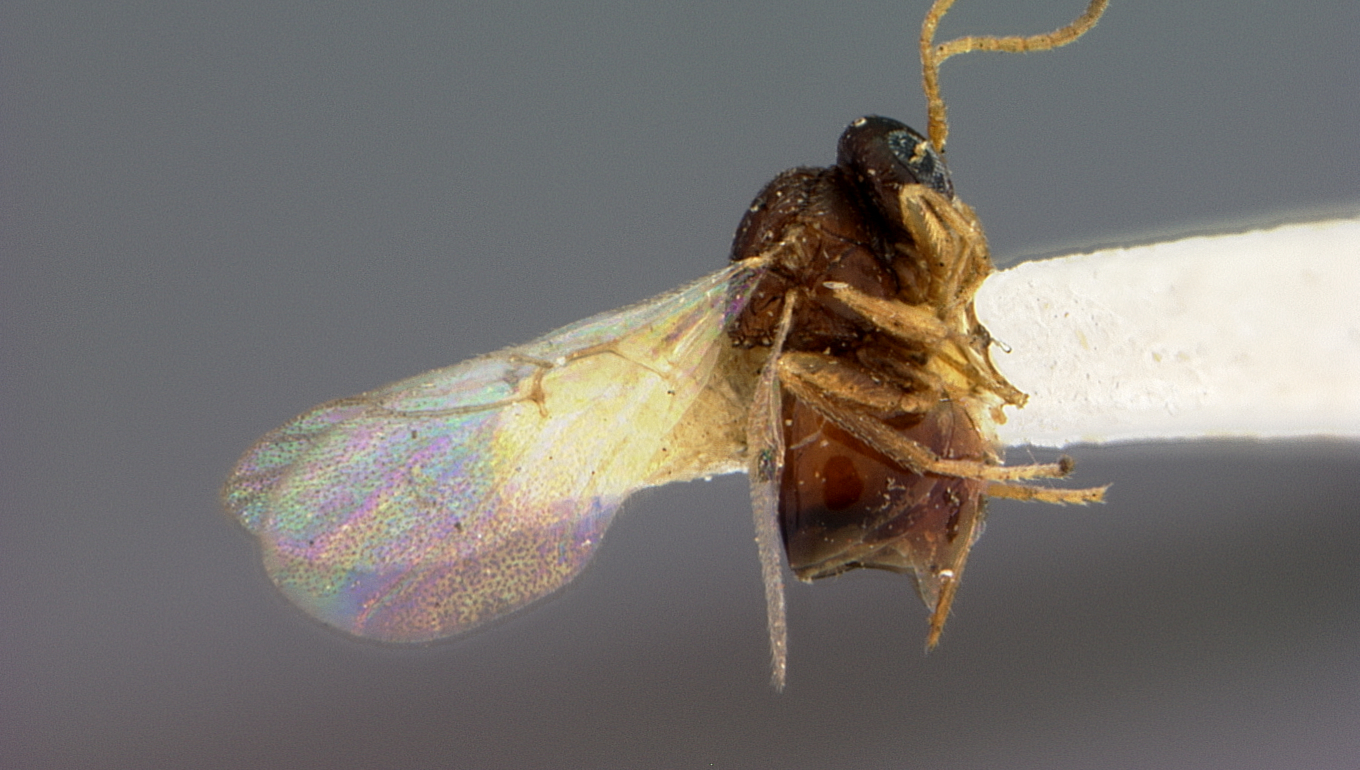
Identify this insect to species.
Andricus cellularius
